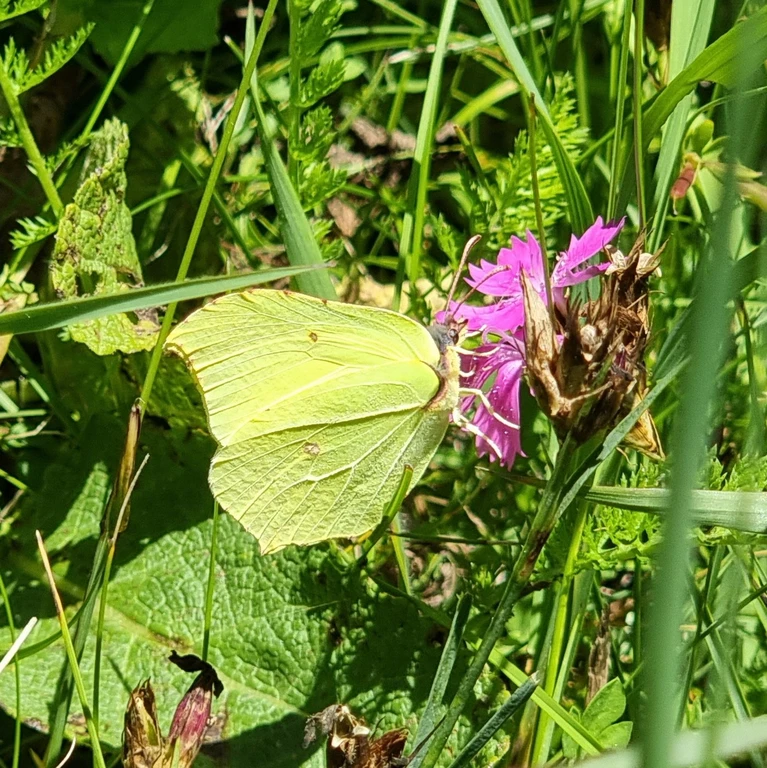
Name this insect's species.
Gonepteryx rhamni
